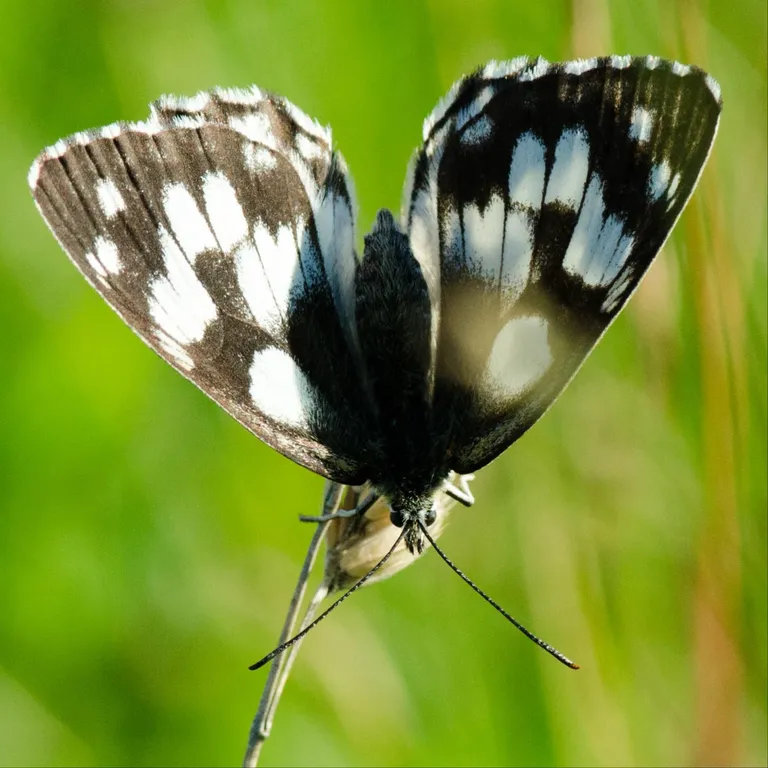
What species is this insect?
Melanargia galathea
